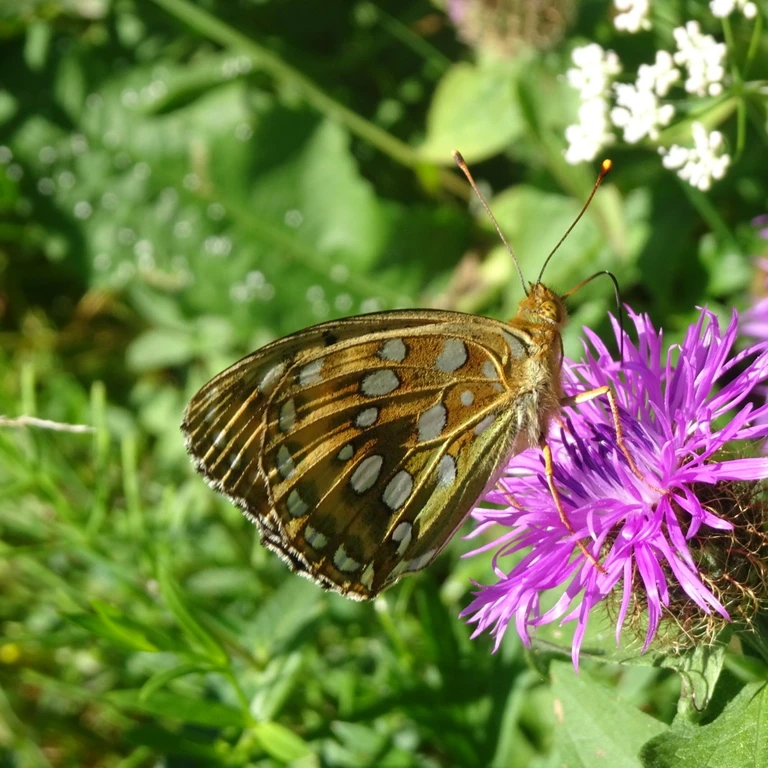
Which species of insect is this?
Speyeria aglaja
